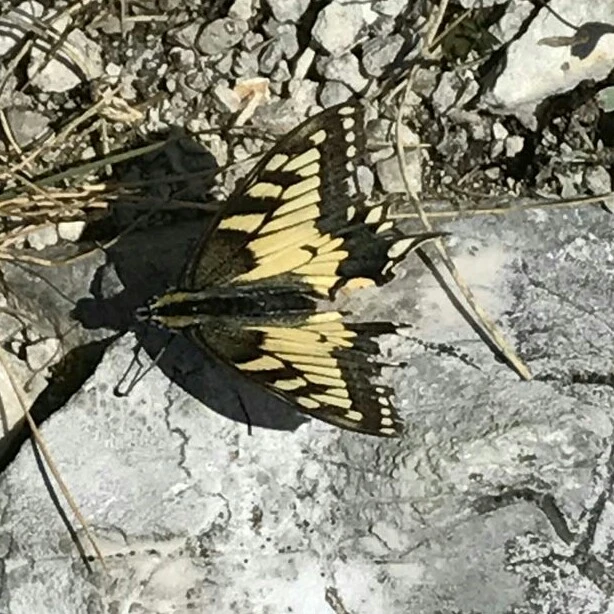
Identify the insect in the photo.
Papilio machaon
